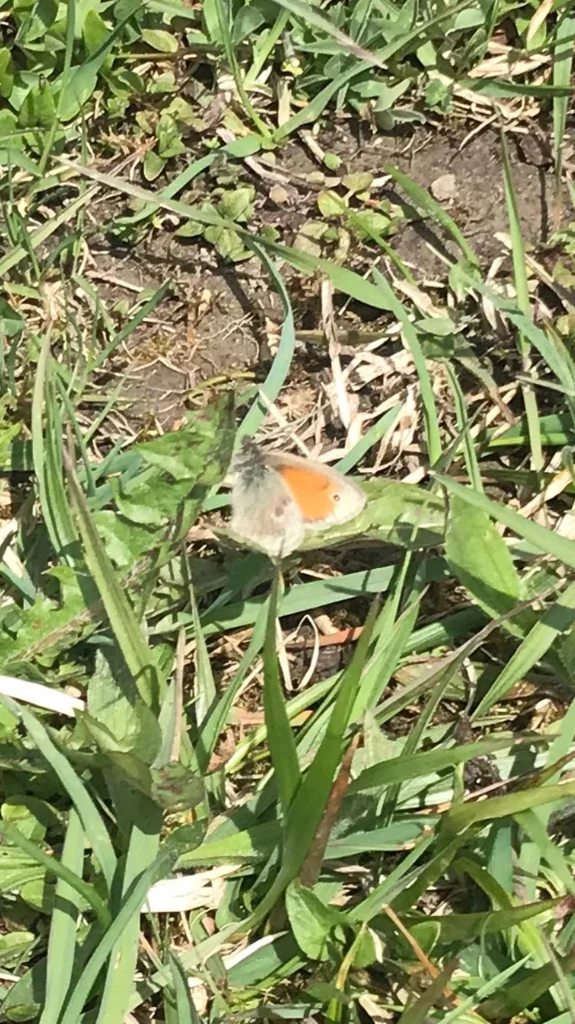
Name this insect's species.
Coenonympha pamphilus
